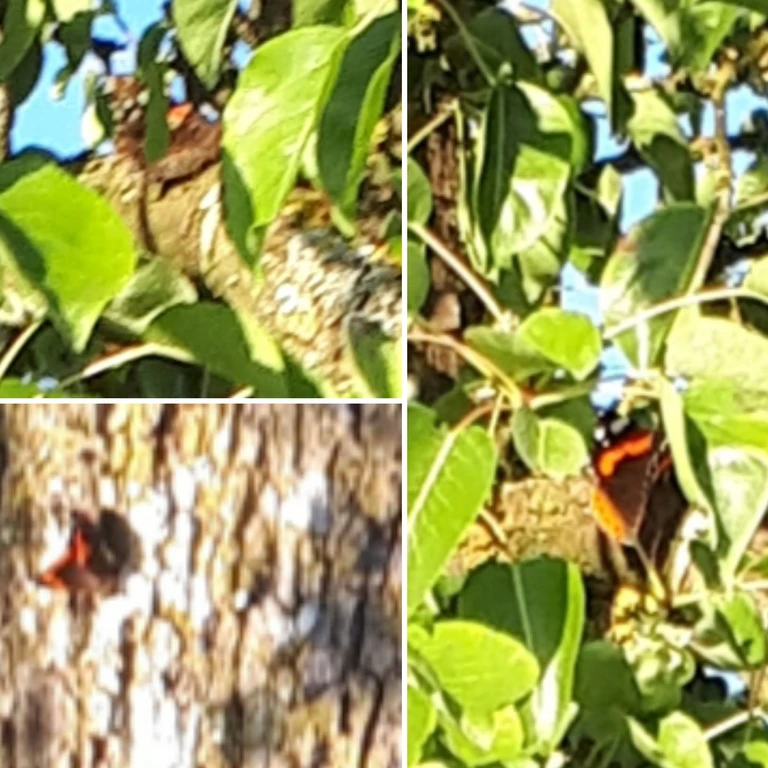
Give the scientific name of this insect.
Vanessa atalanta
